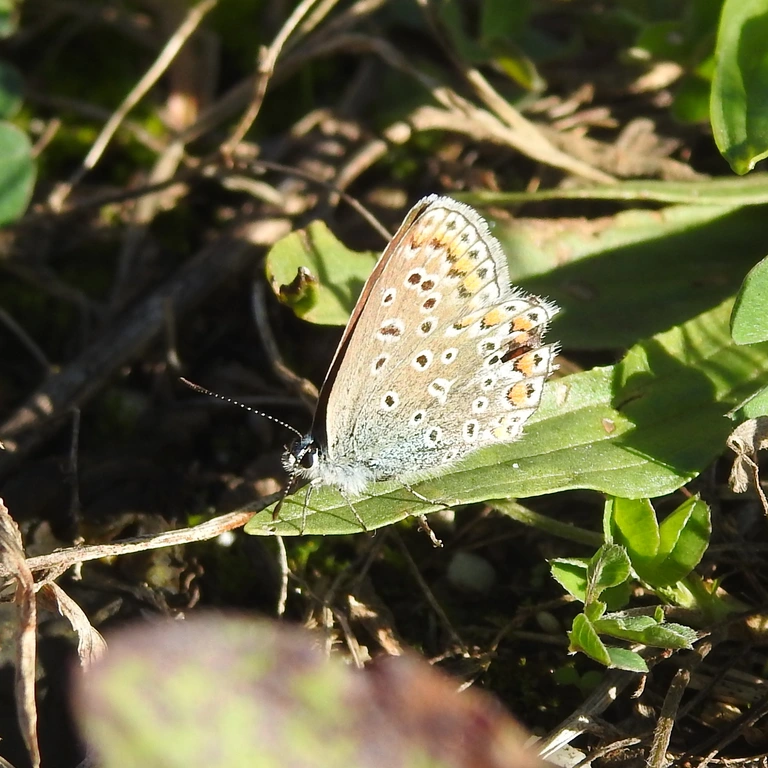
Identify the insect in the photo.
Polyommatus icarus
